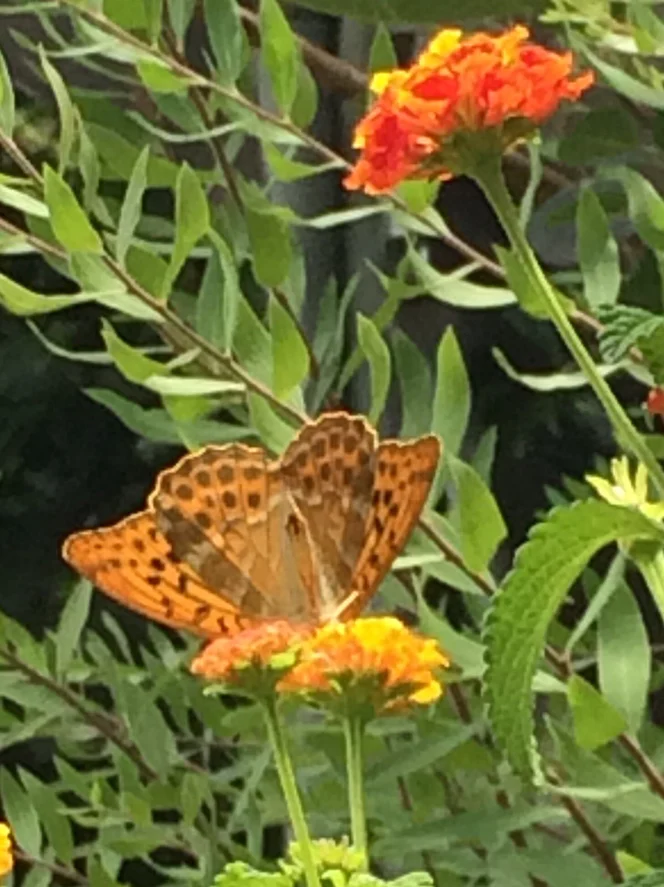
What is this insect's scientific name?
Argynnis paphia
